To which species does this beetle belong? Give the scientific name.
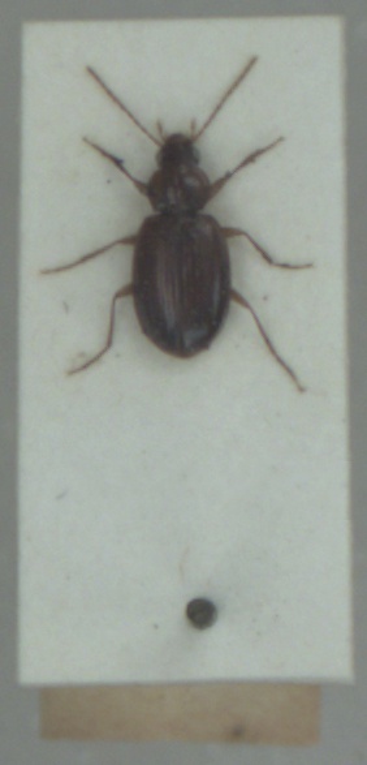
Ocys harpaloides
